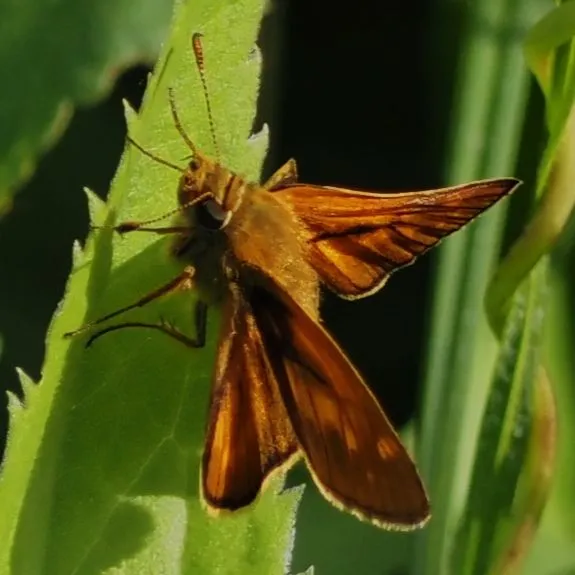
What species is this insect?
Ochlodes sylvanus (also Ochlodes venata)
